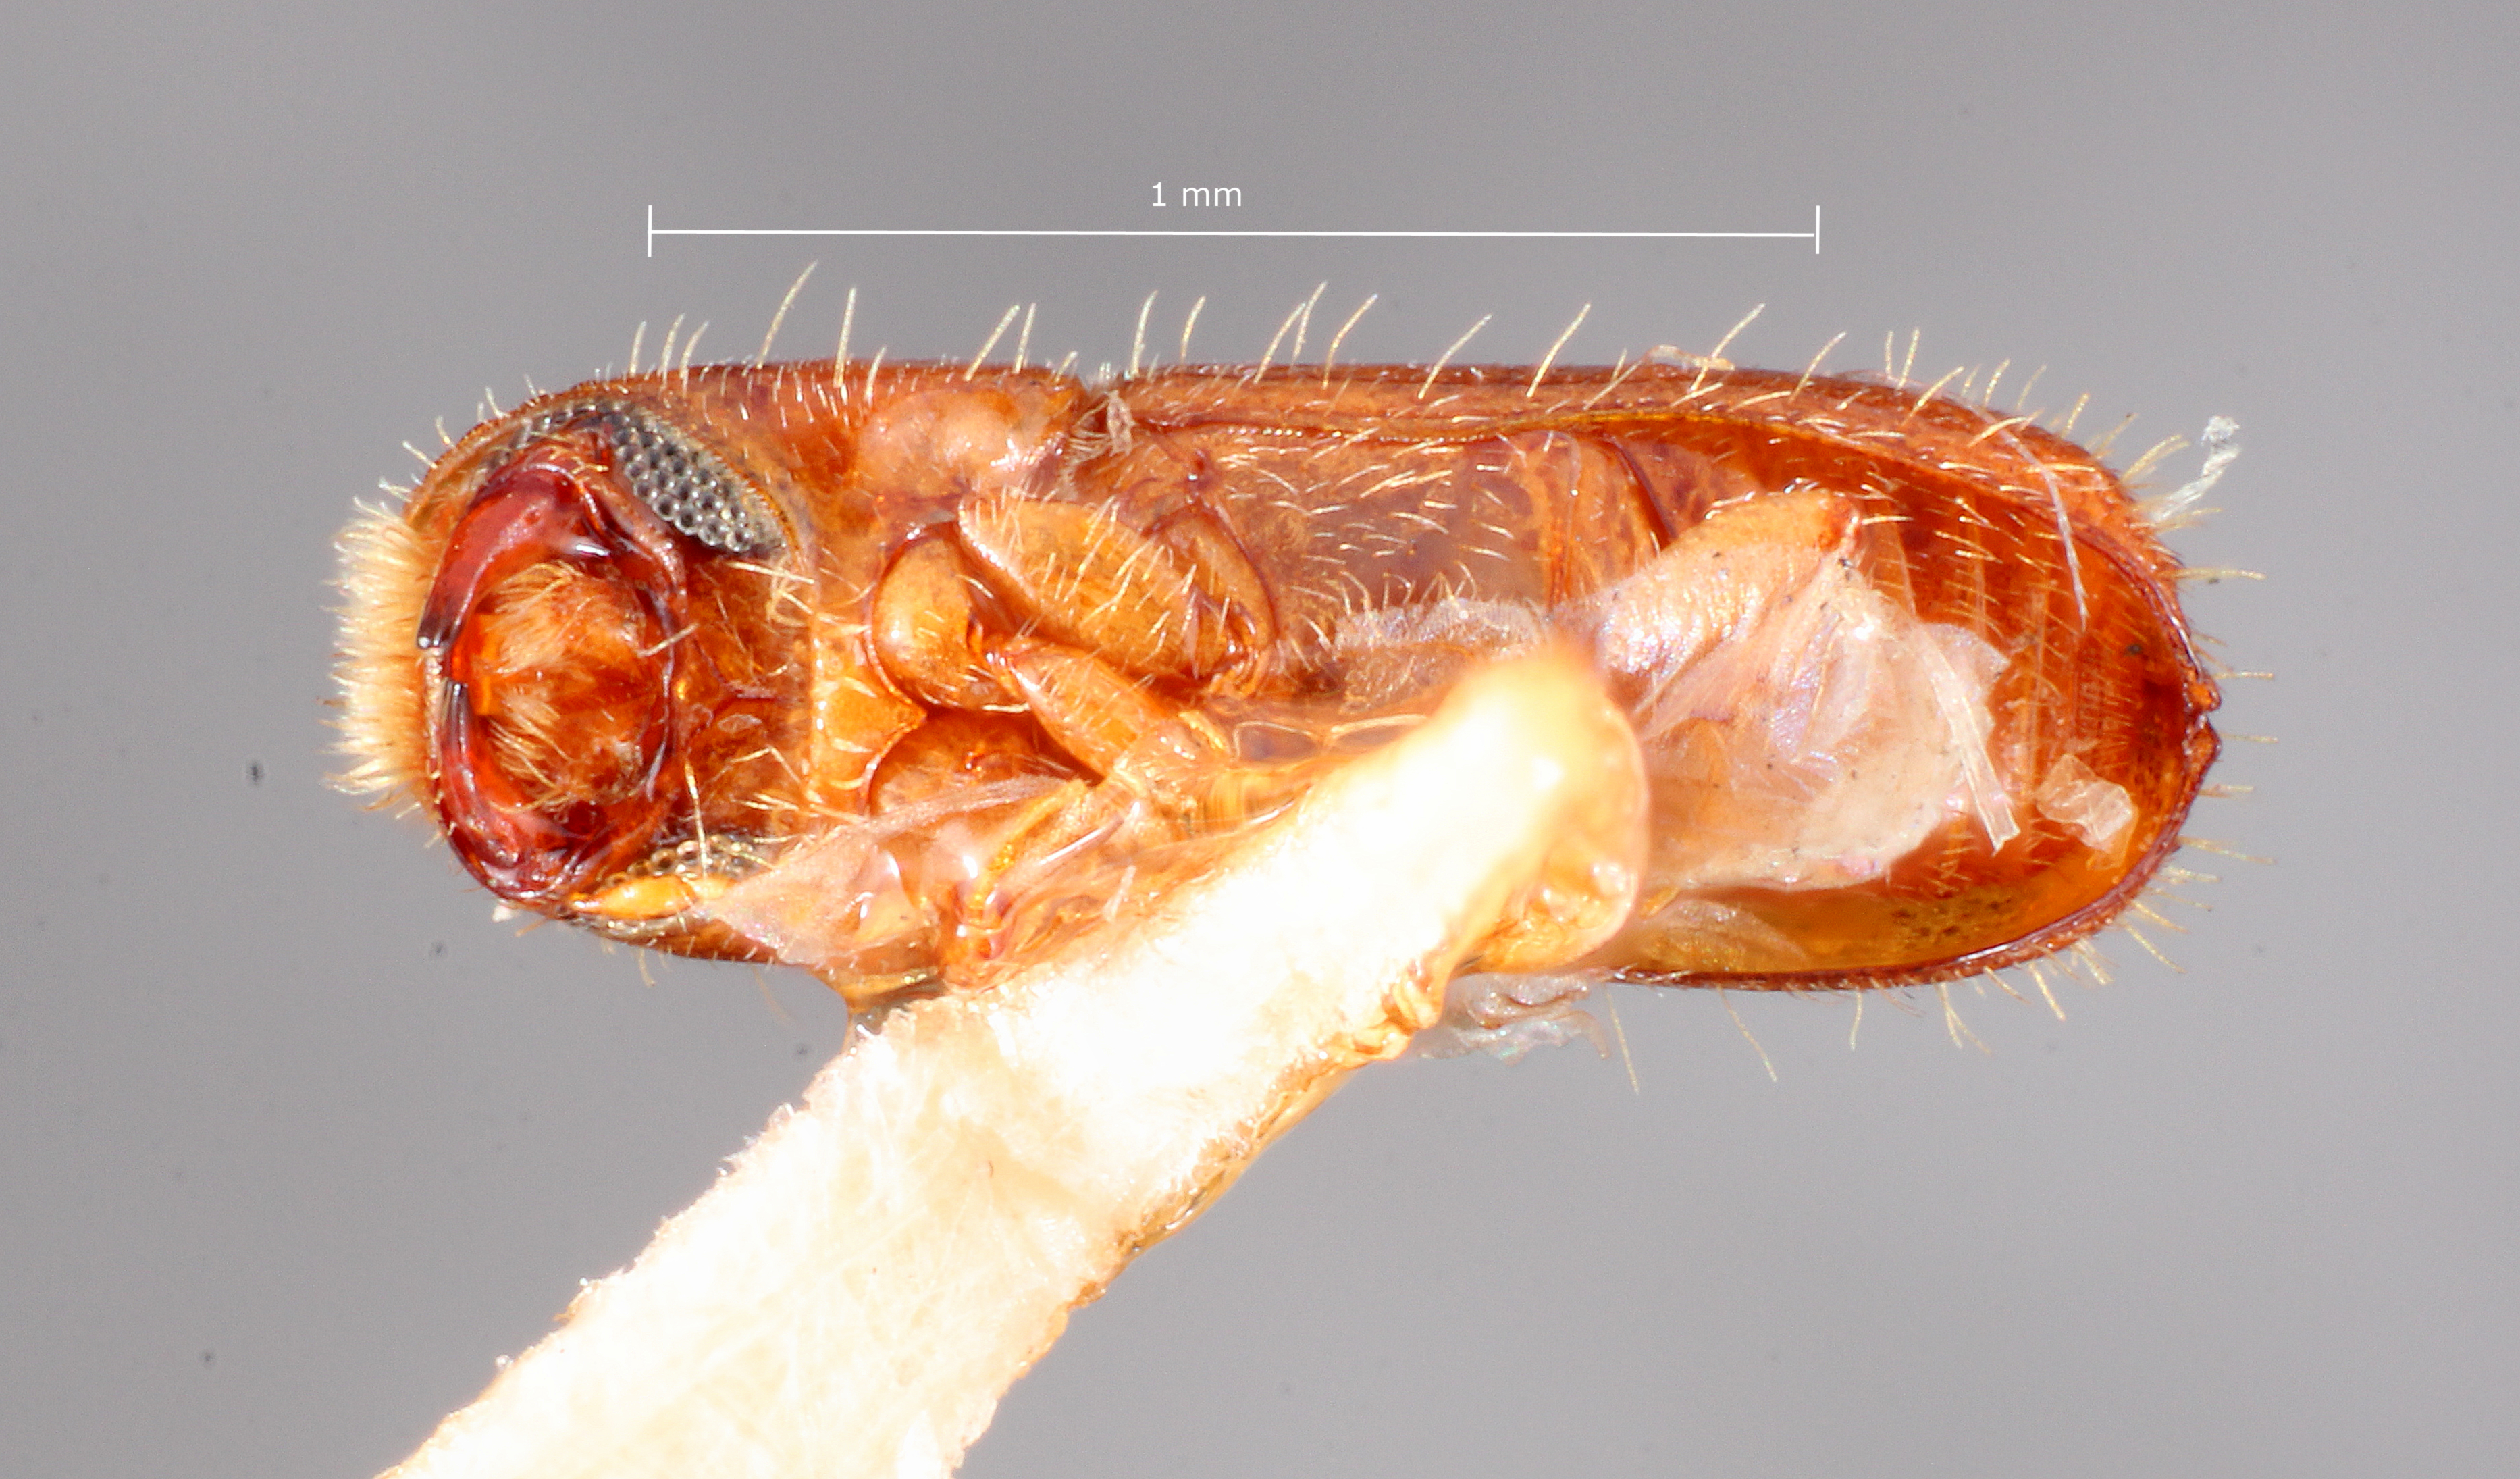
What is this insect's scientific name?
Gnatholeptus mandibularis
